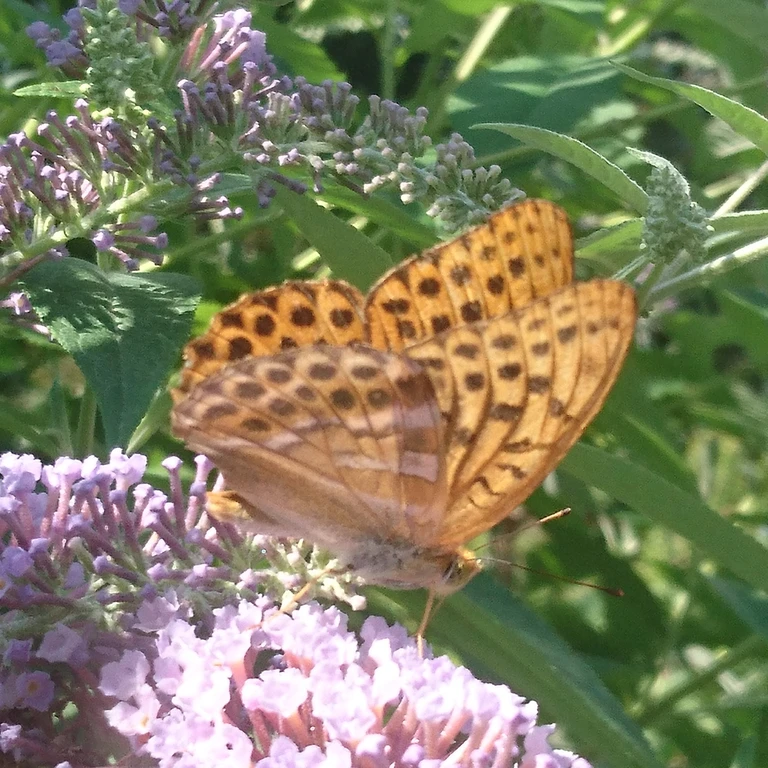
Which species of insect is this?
Argynnis paphia
